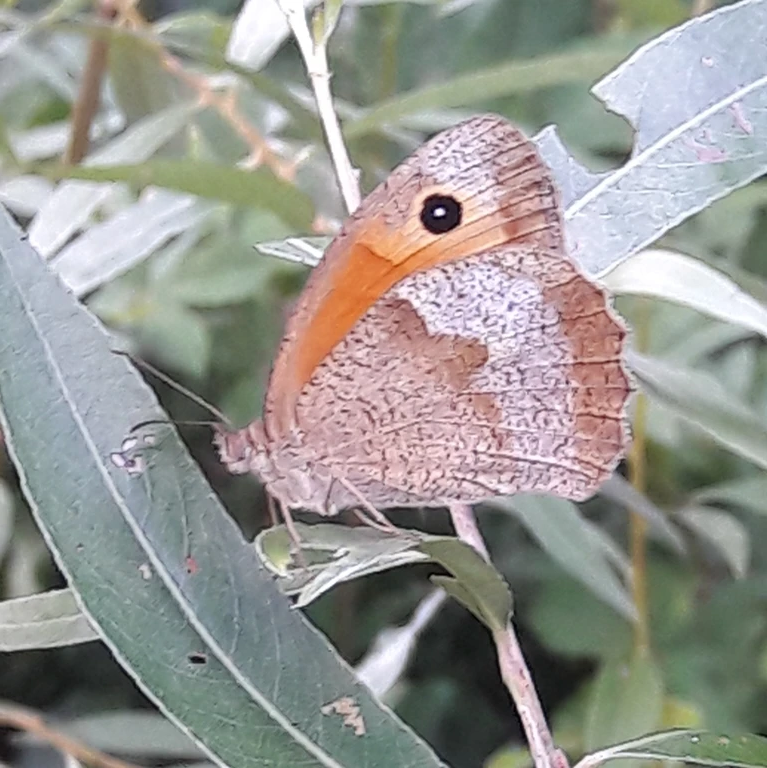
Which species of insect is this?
Maniola jurtina
